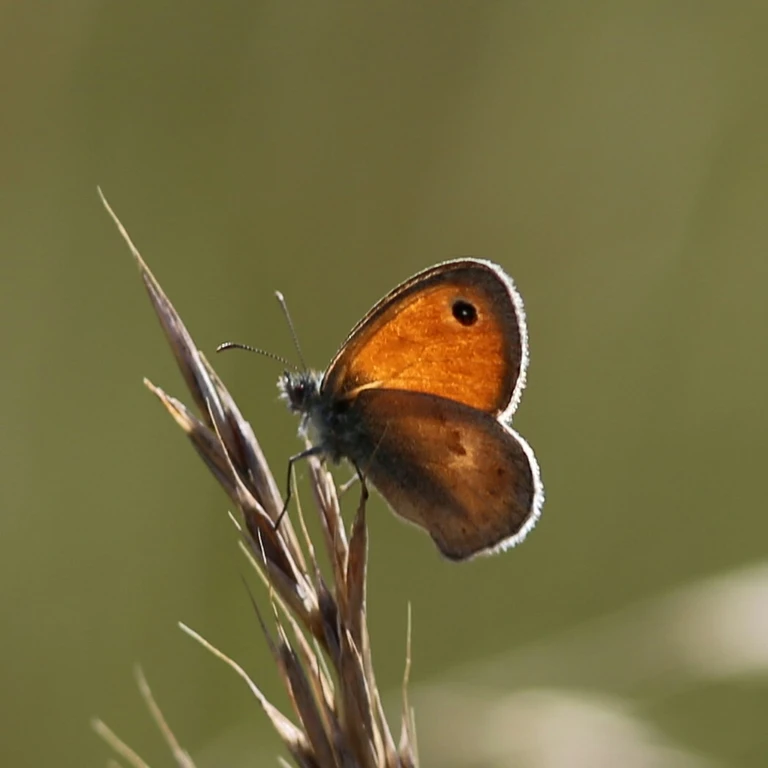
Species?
Coenonympha pamphilus
